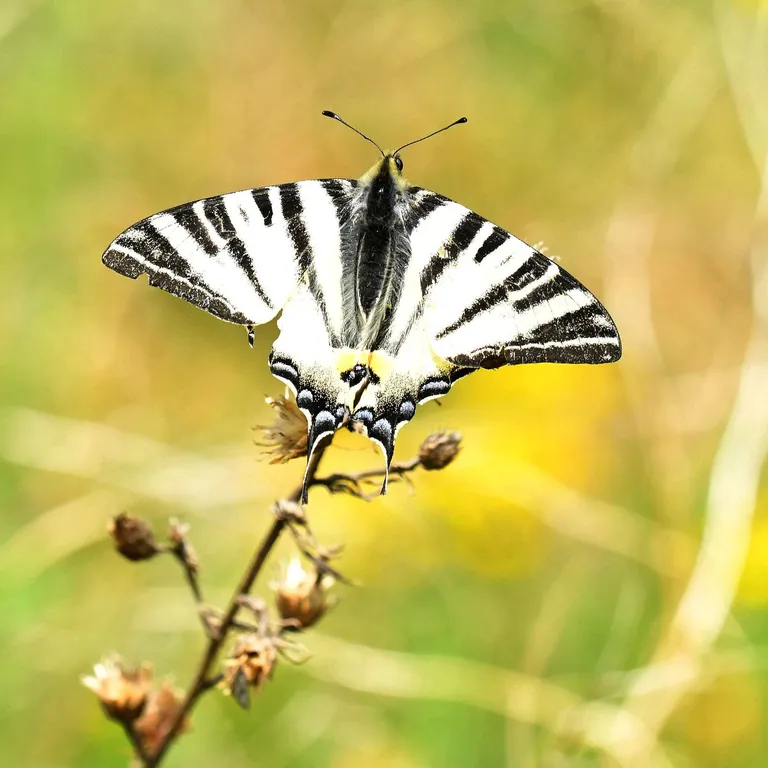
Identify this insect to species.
Iphiclides podalirius
